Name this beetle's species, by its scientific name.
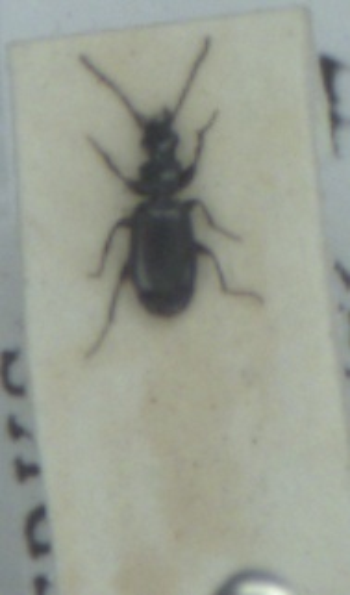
Microlestes maurus
